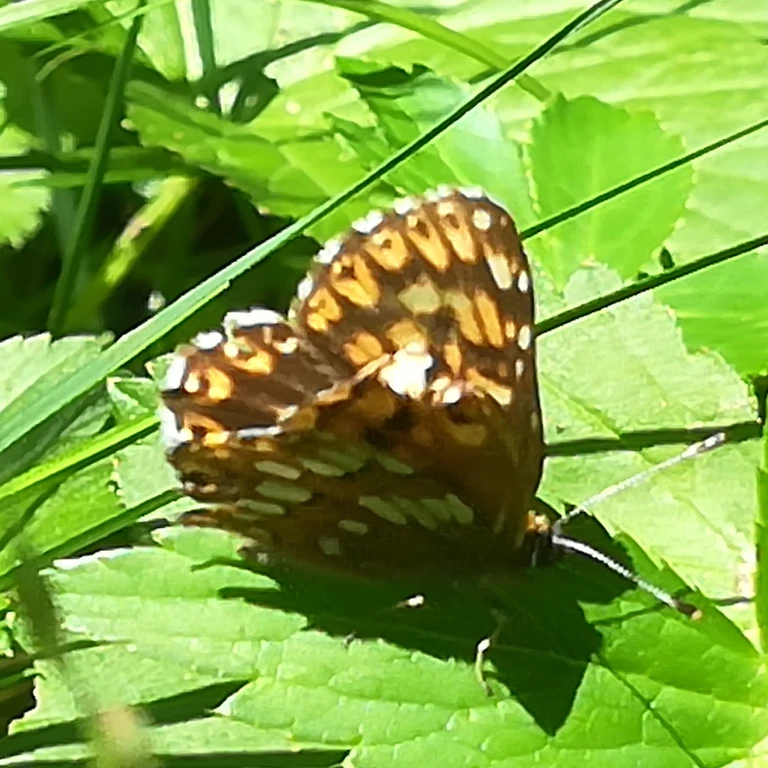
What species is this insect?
Hamearis lucina
